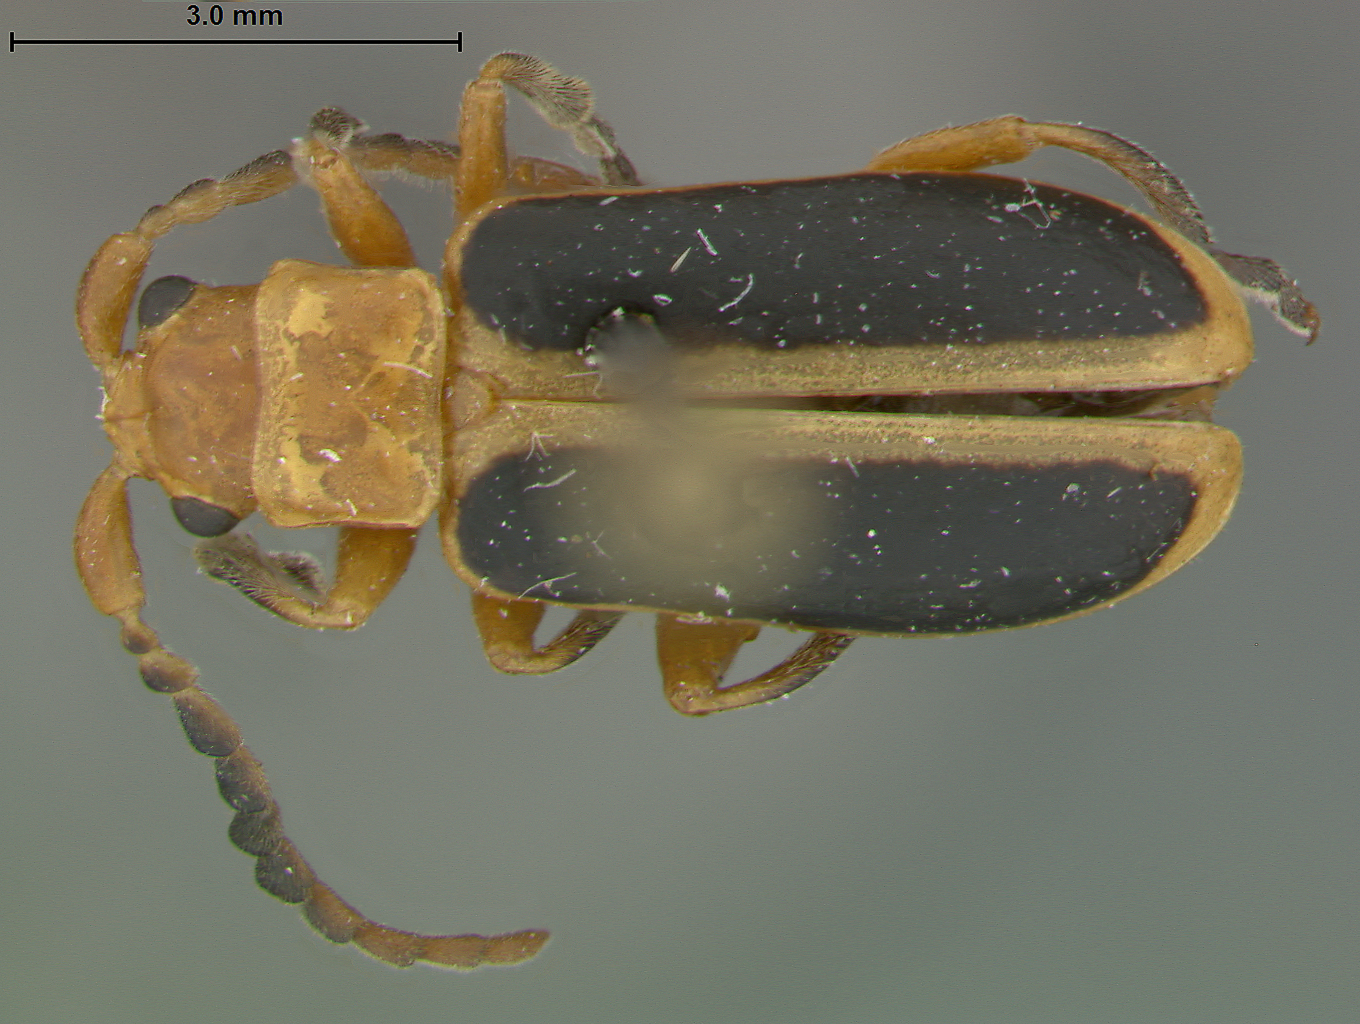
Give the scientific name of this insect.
Phyllobrotica physostegiae
